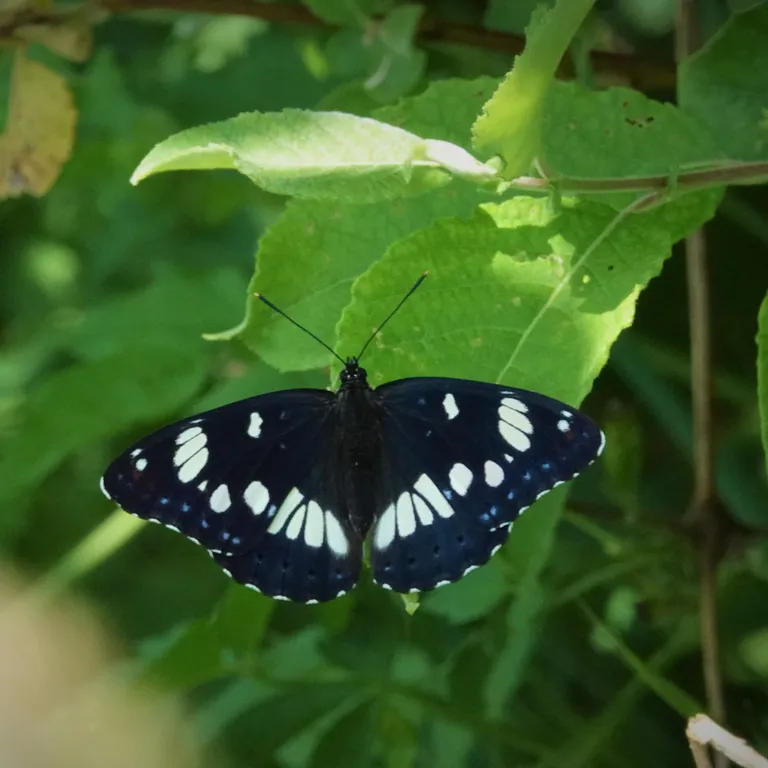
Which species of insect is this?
Limenitis reducta
